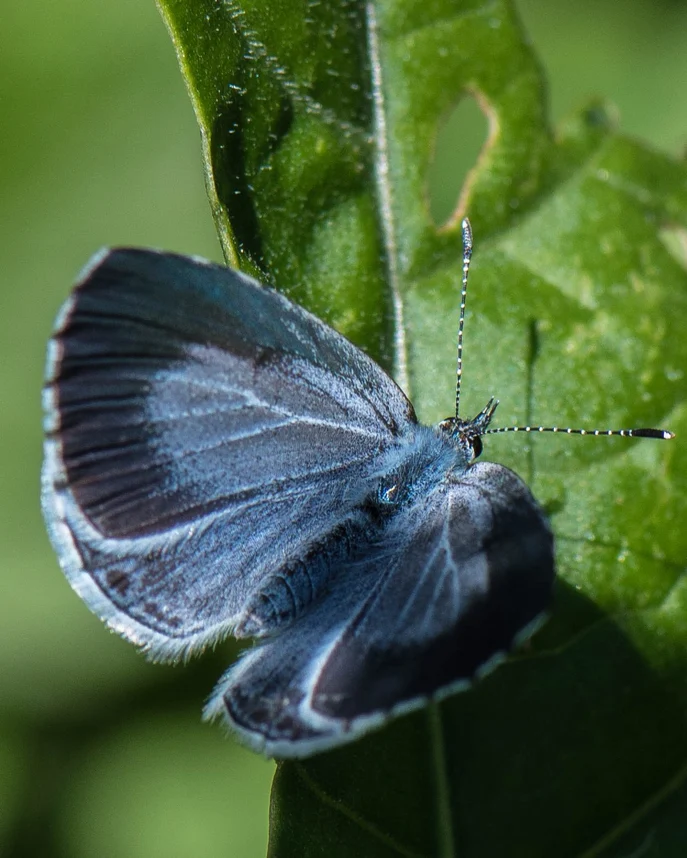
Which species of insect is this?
Celastrina argiolus
